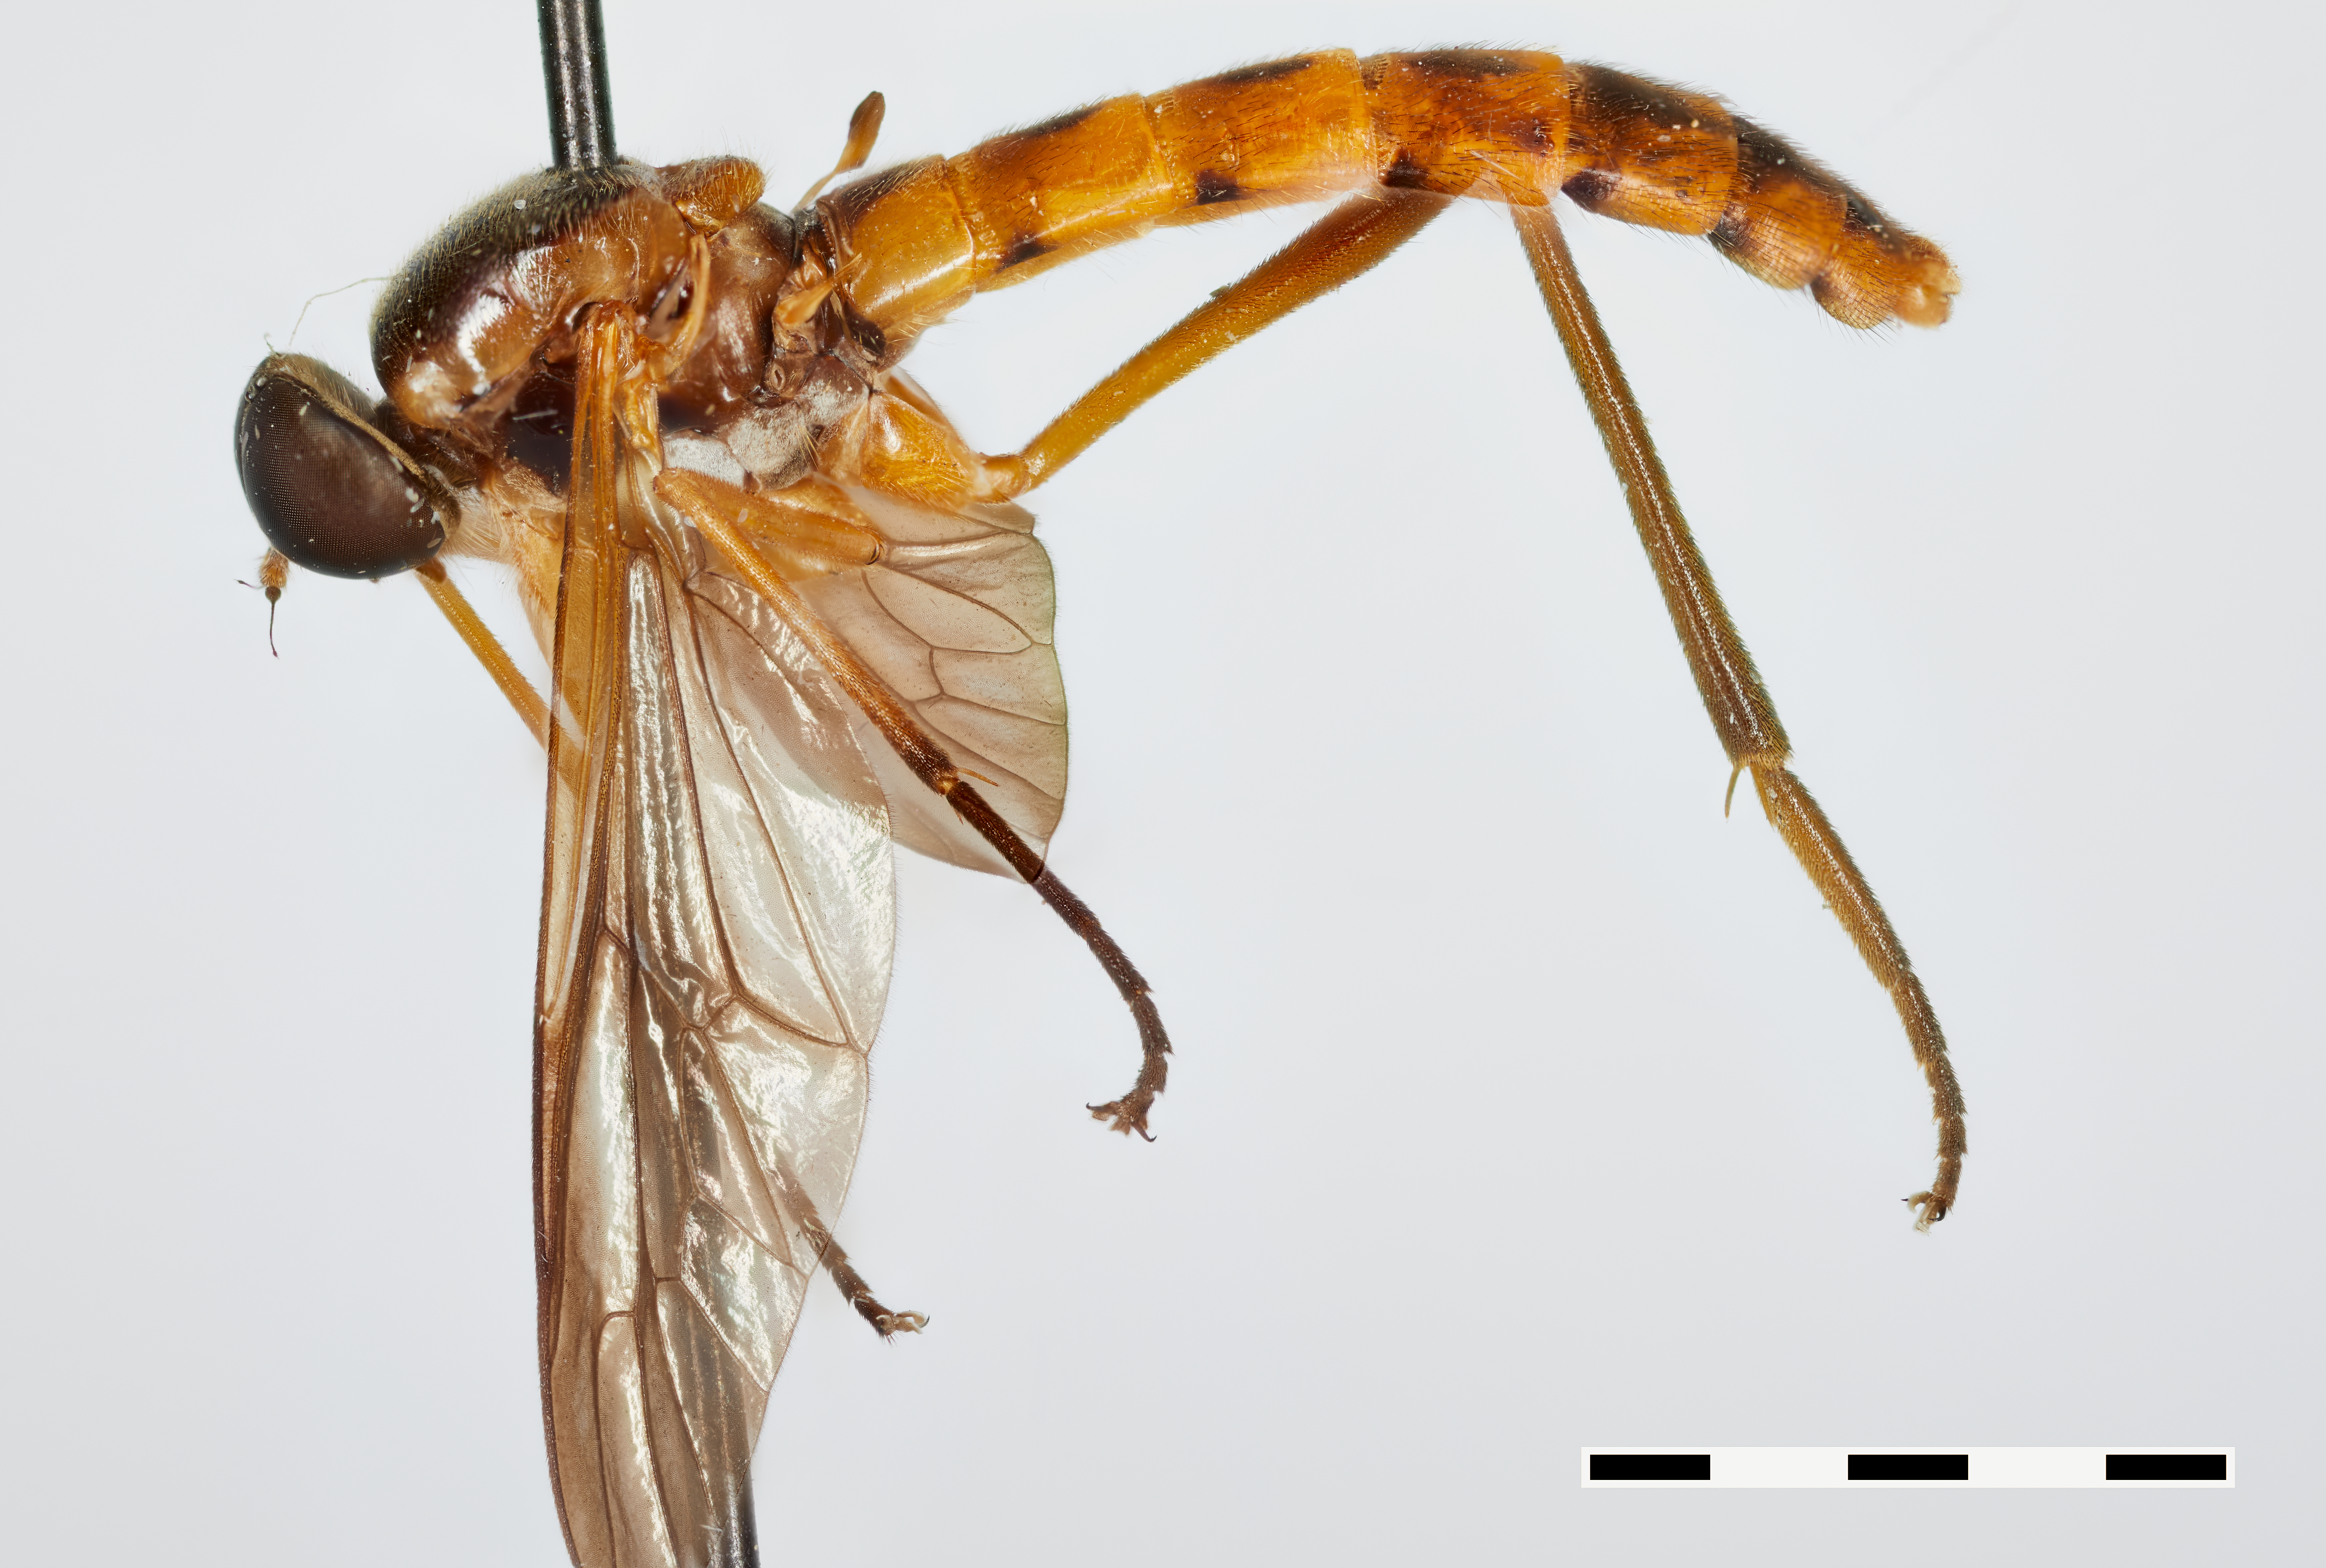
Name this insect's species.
Dialysis mentata
